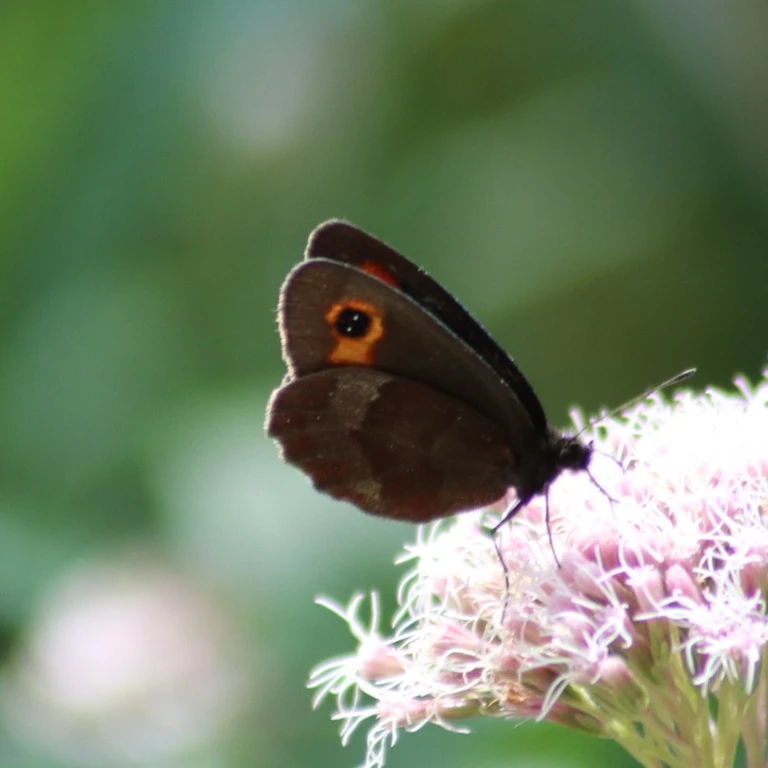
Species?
Erebia aethiops
